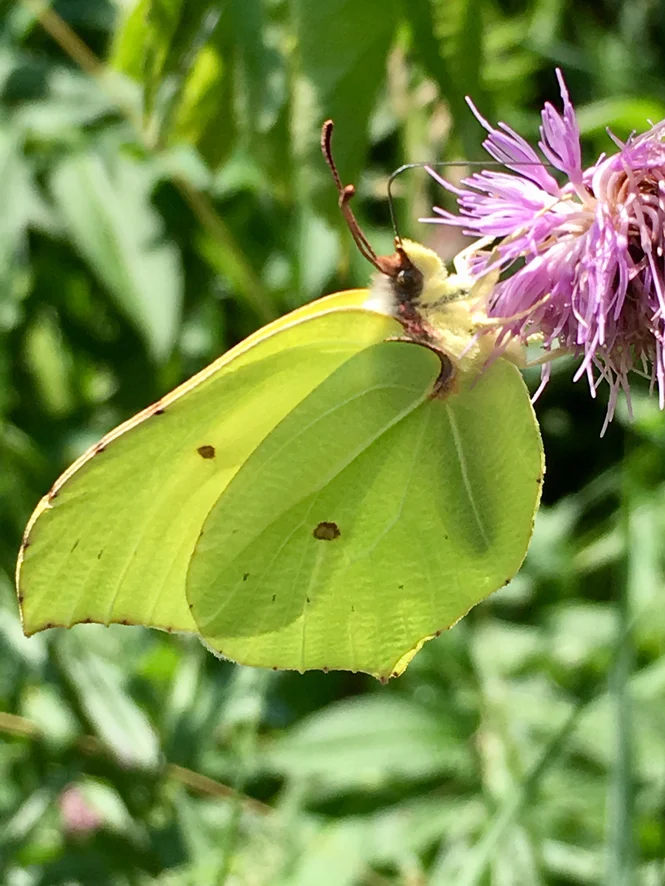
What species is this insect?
Gonepteryx rhamni
